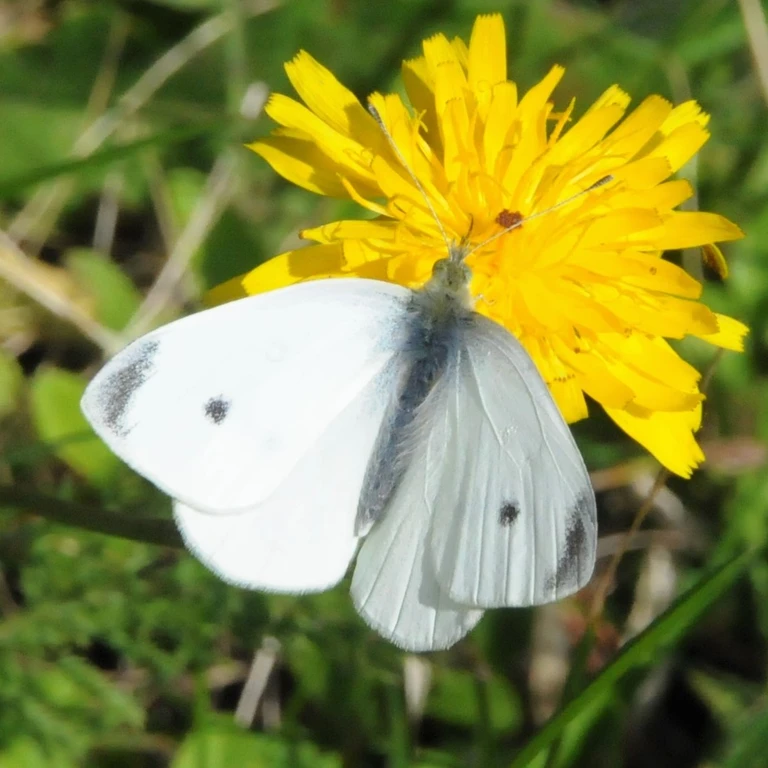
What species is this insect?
Pieris rapae
